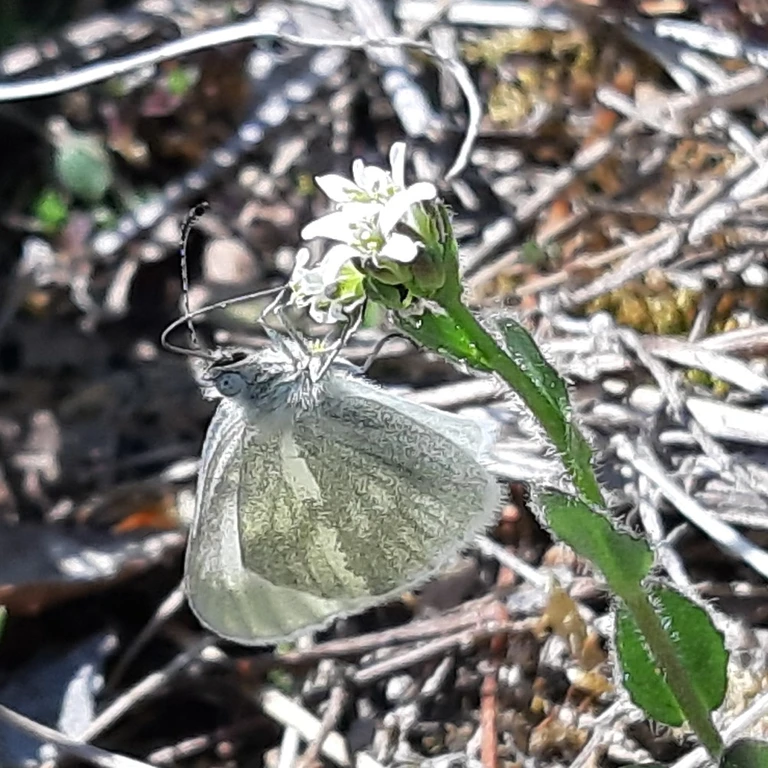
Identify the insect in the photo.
Leptidea sinapis/juvernica
